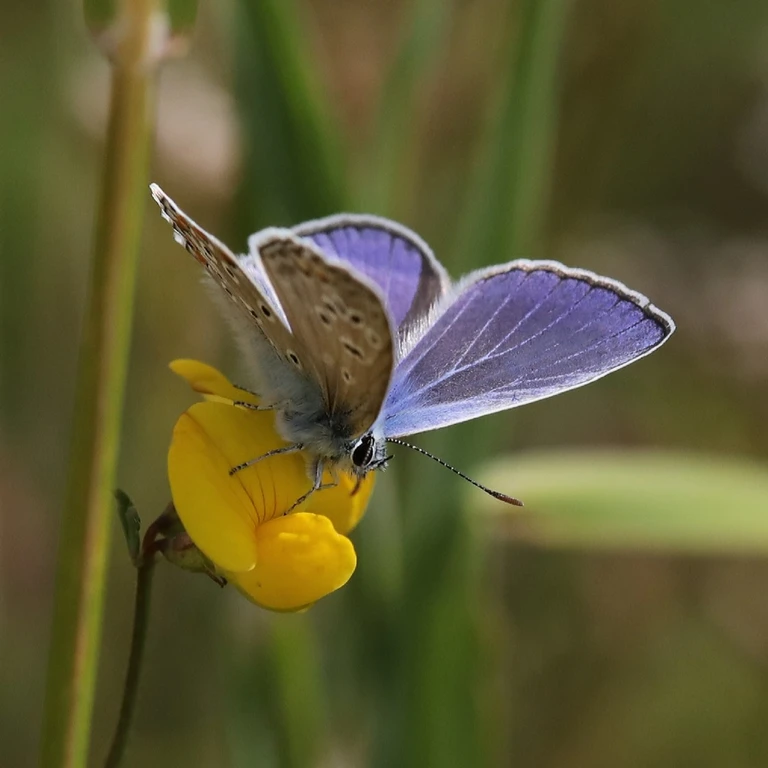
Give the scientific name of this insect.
Polyommatus icarus
